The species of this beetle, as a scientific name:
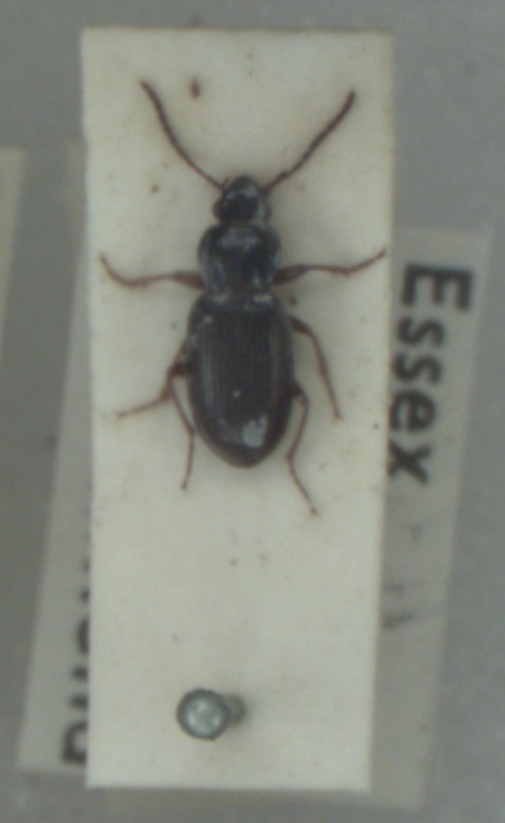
Pterostichus strenuus
